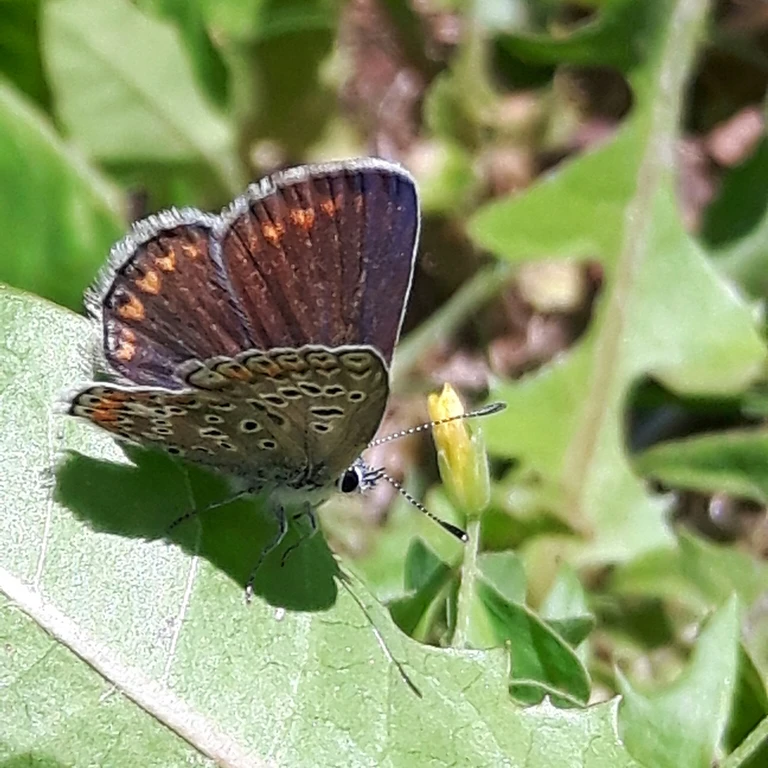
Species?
Polyommatus icarus
